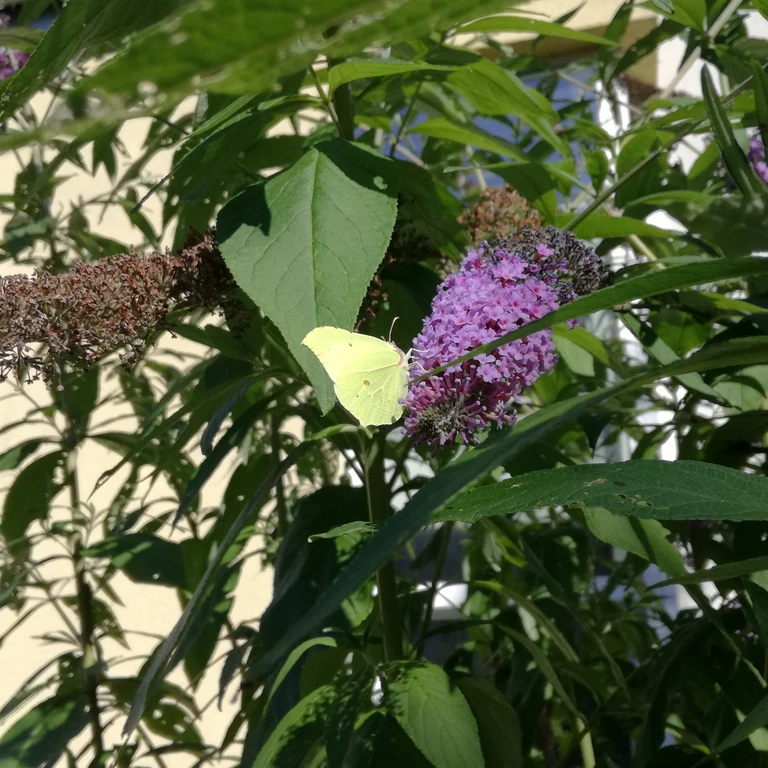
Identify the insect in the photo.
Gonepteryx rhamni
